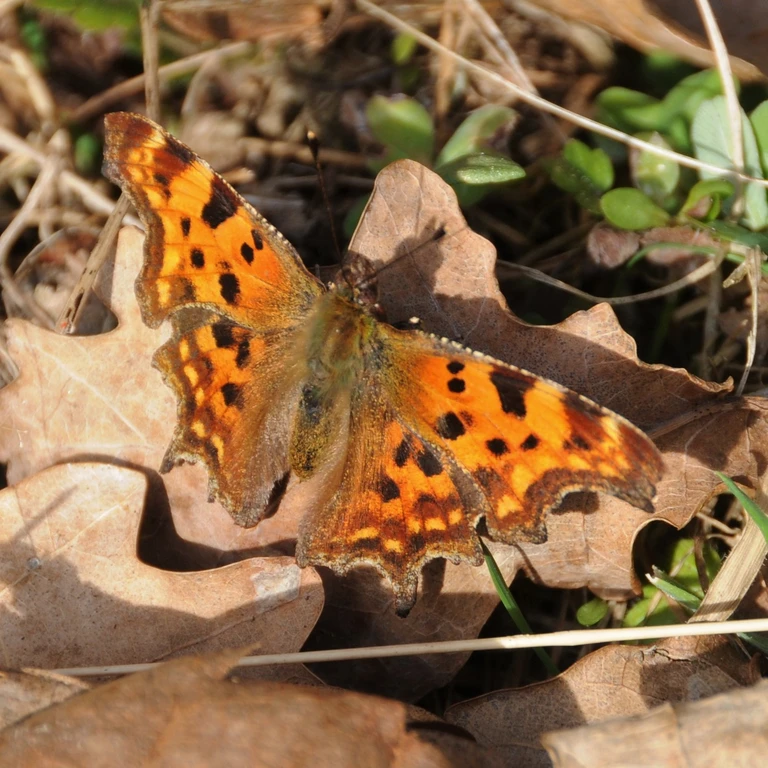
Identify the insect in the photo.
Polygonia c-album
